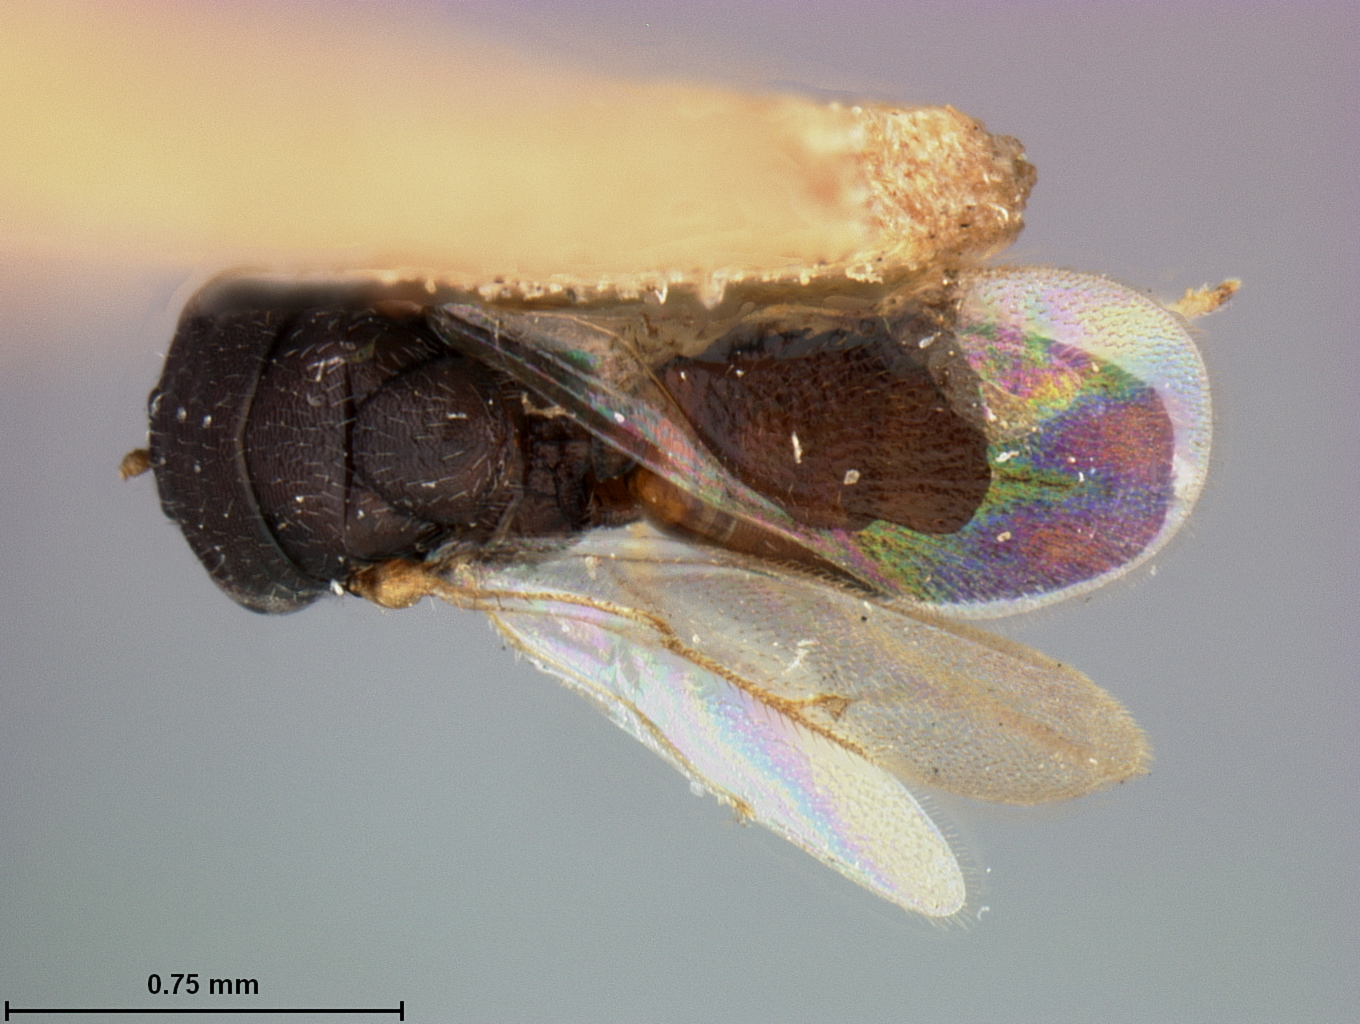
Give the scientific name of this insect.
Rileya cecidomyiae
